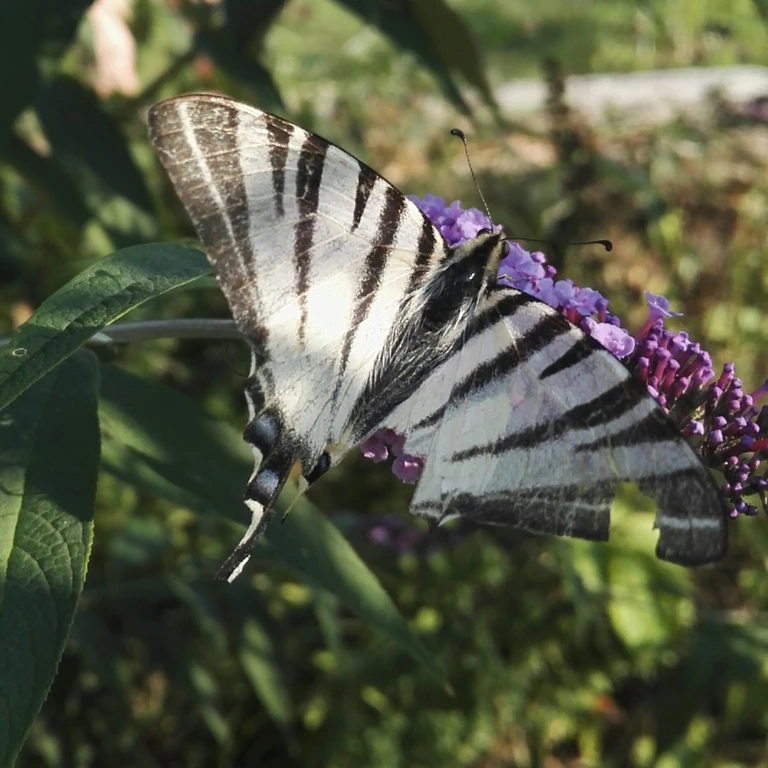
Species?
Iphiclides podalirius
